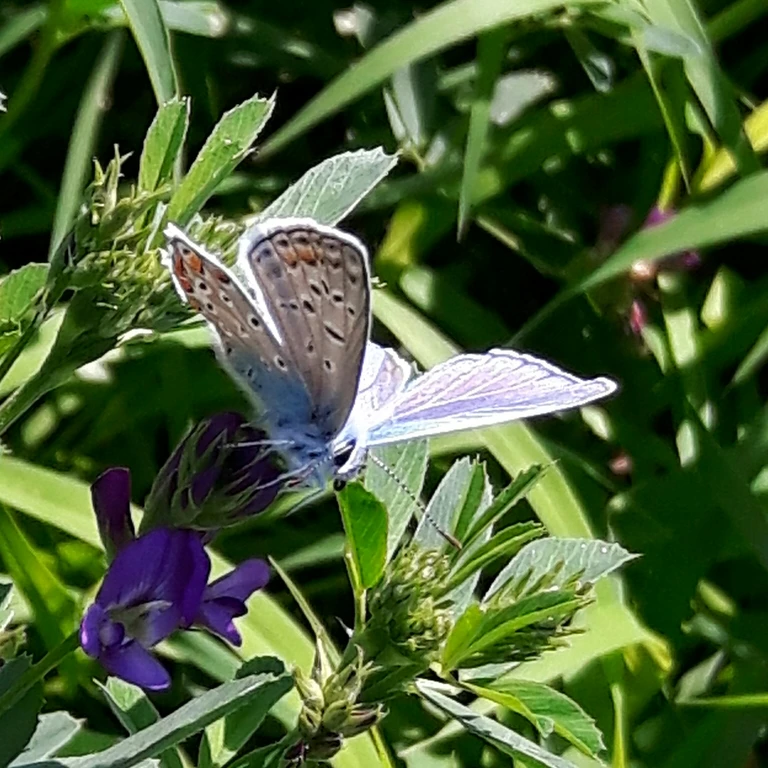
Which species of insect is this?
Polyommatus icarus
